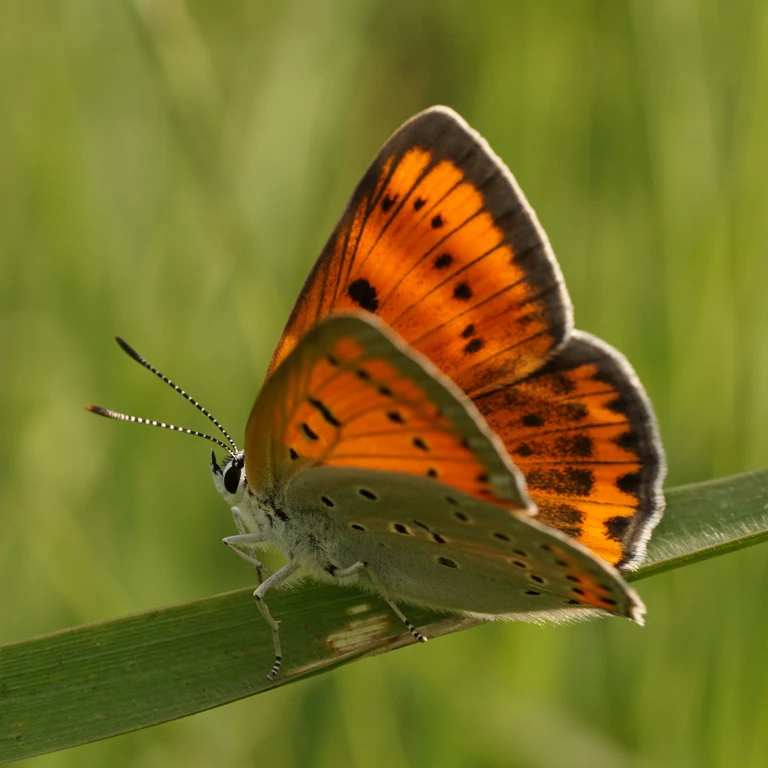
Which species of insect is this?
Lycaena dispar
